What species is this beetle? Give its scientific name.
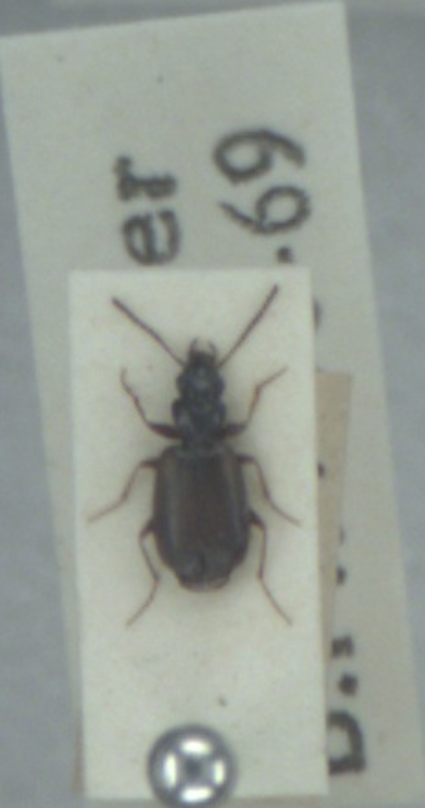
Syntomus obscuroguttatus
